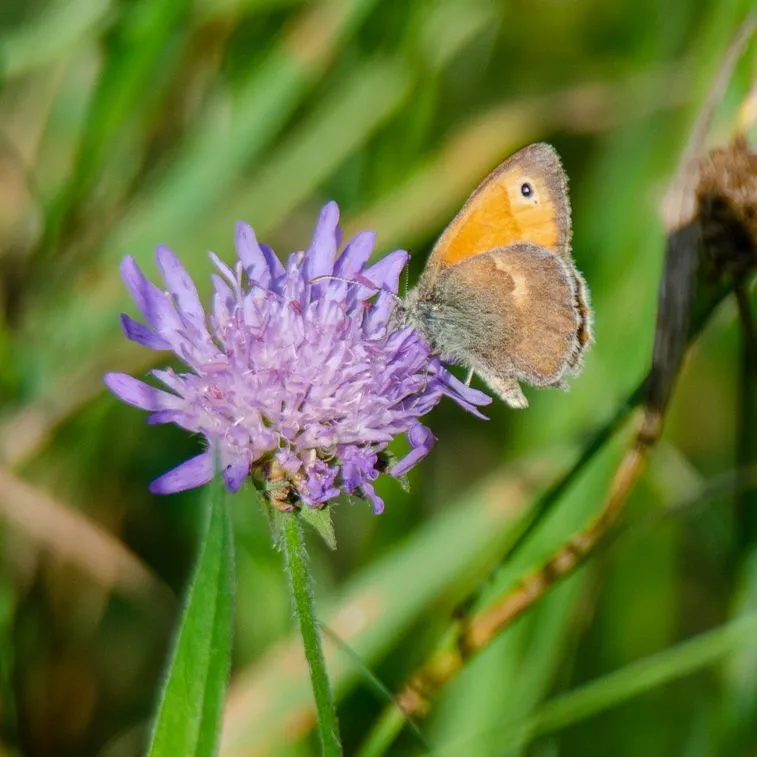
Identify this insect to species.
Coenonympha pamphilus
